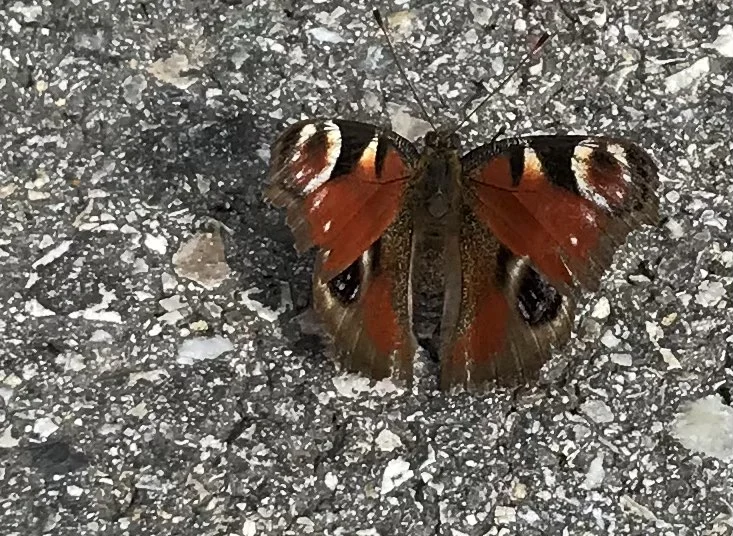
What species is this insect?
Aglais io
